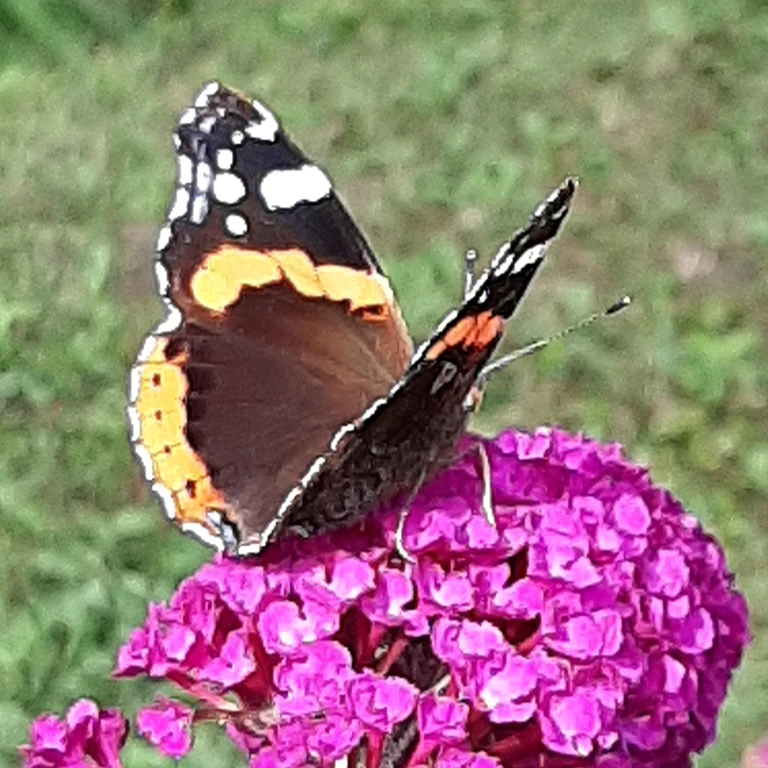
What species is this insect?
Vanessa atalanta
